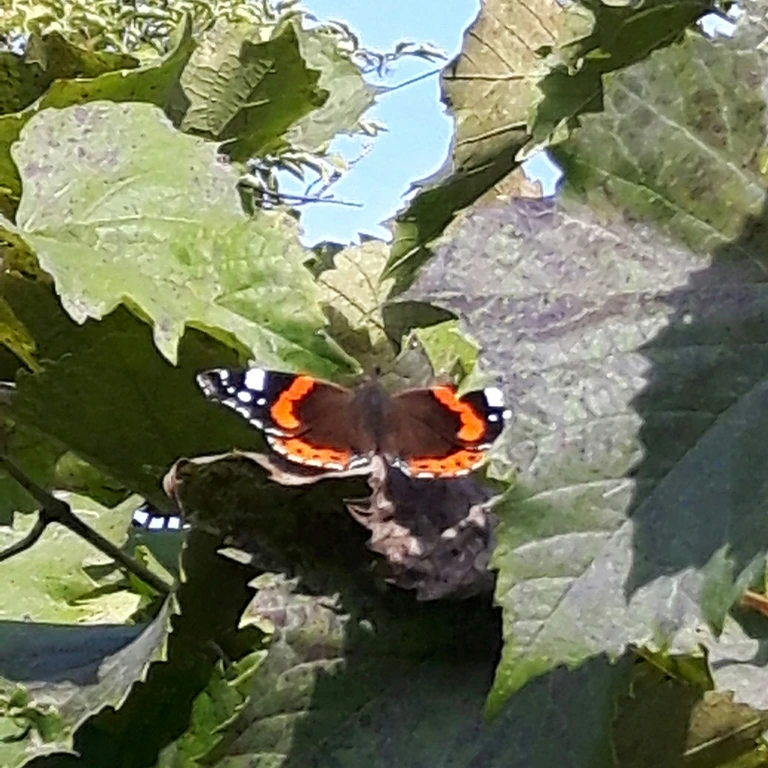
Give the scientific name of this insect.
Vanessa atalanta
